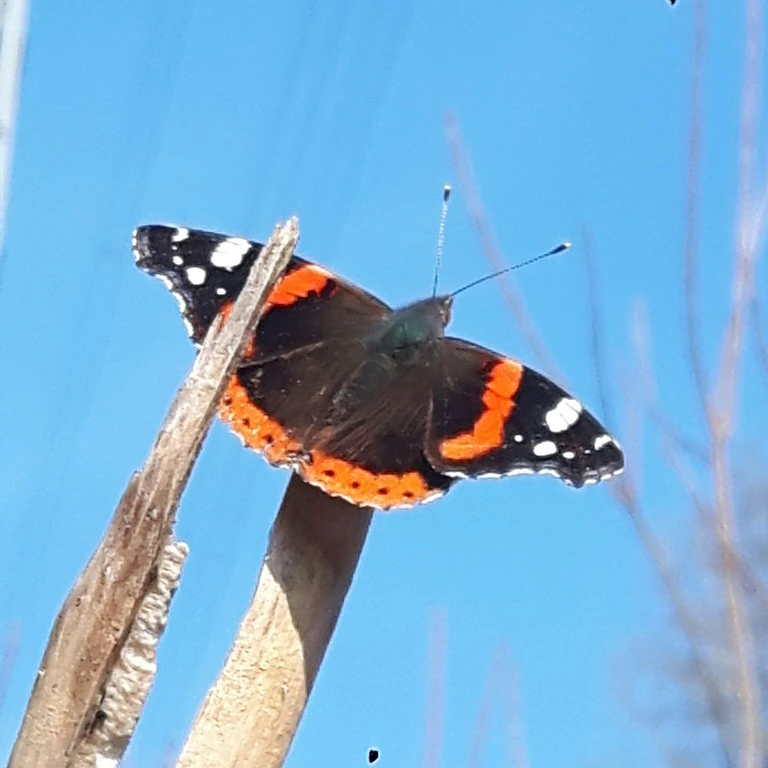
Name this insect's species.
Vanessa atalanta
